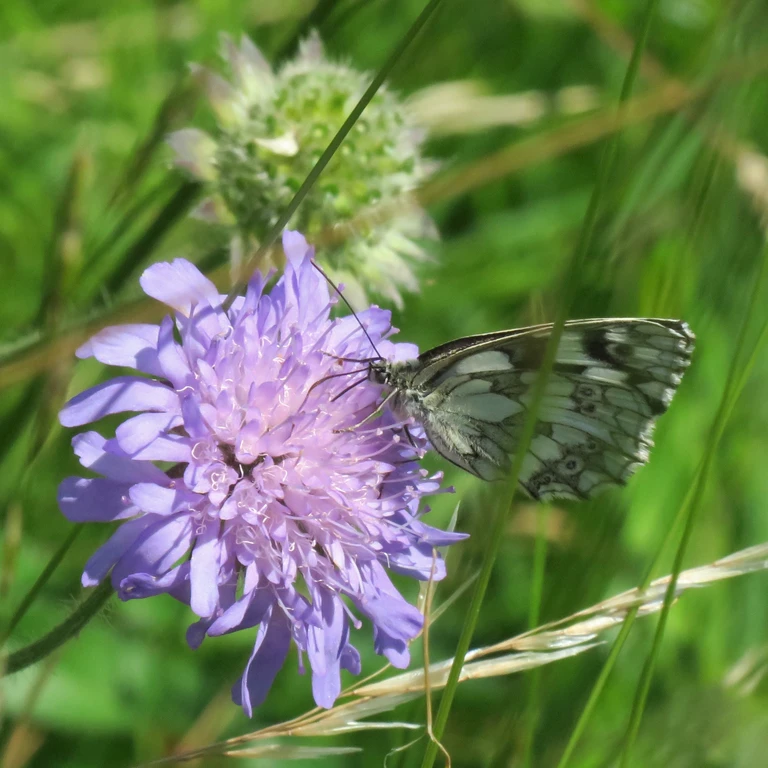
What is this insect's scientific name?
Melanargia galathea
